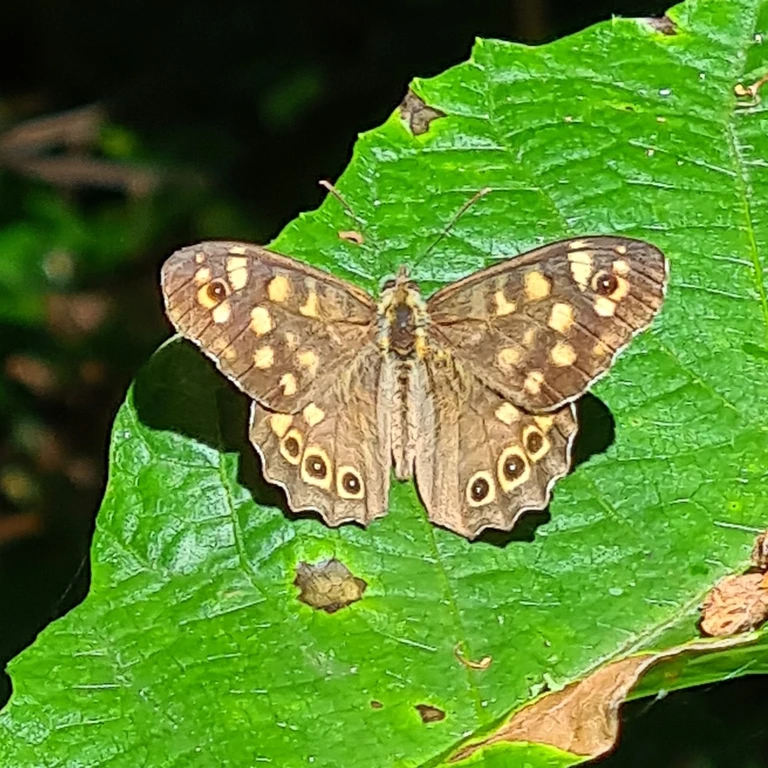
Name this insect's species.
Pararge aegeria
